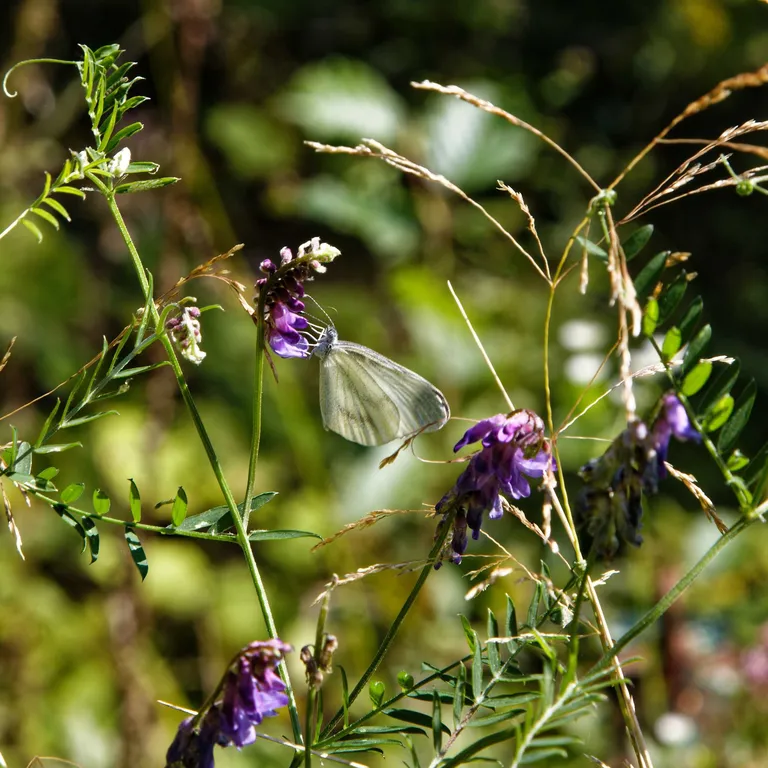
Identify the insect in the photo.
Leptidea sinapis/juvernica
